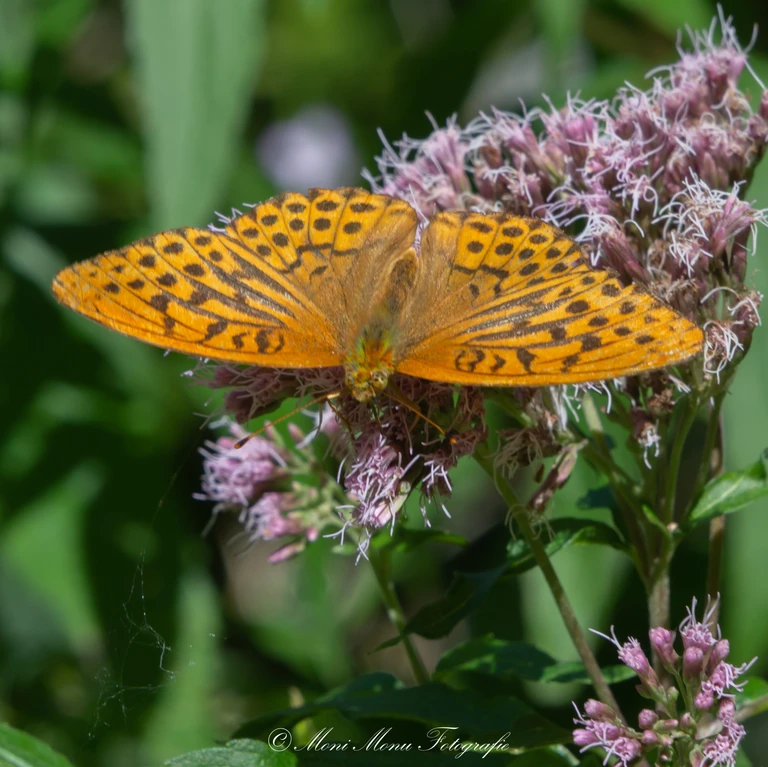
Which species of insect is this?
Argynnis paphia
